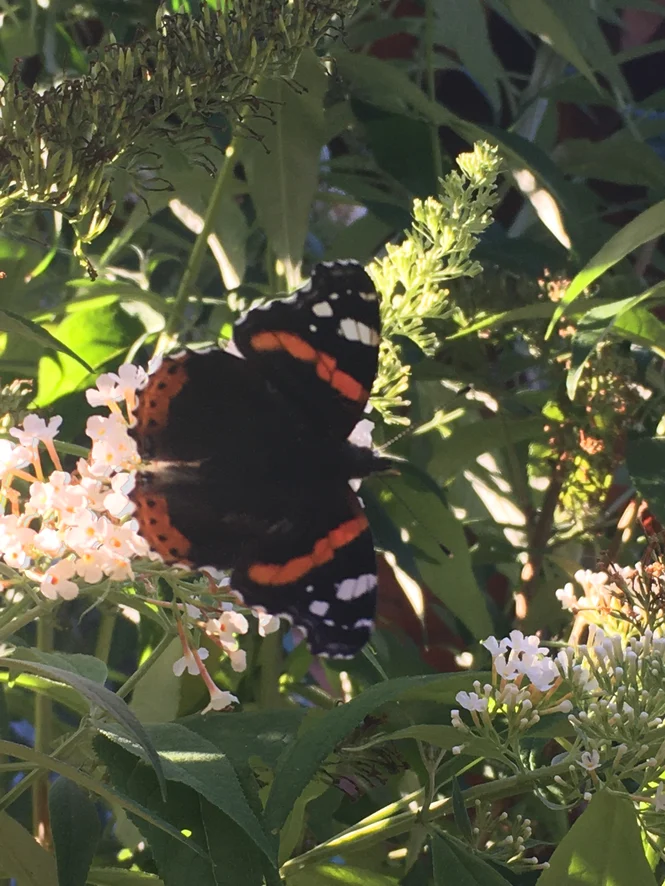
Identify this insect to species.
Vanessa atalanta
